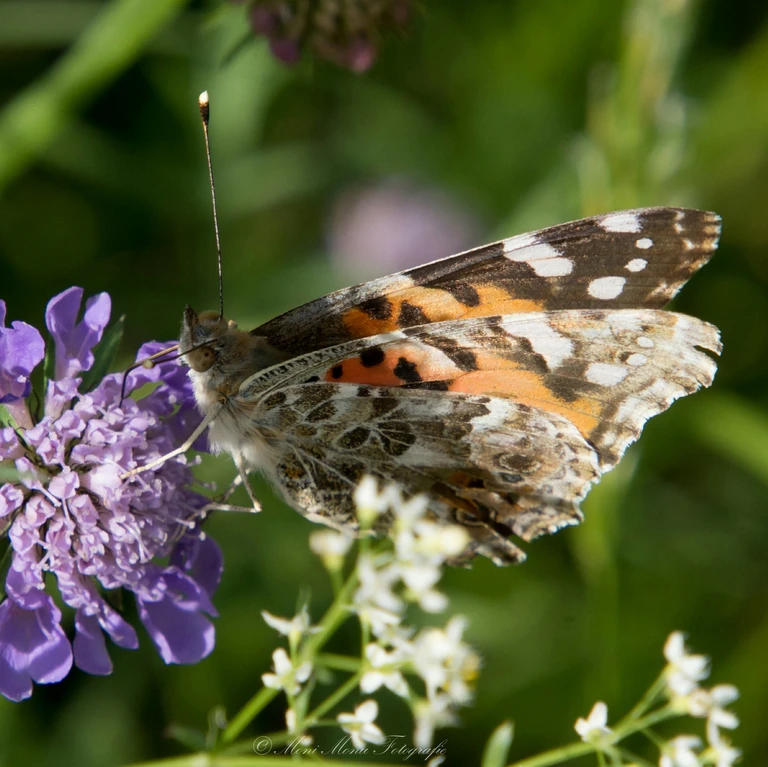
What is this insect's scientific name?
Vanessa cardui
